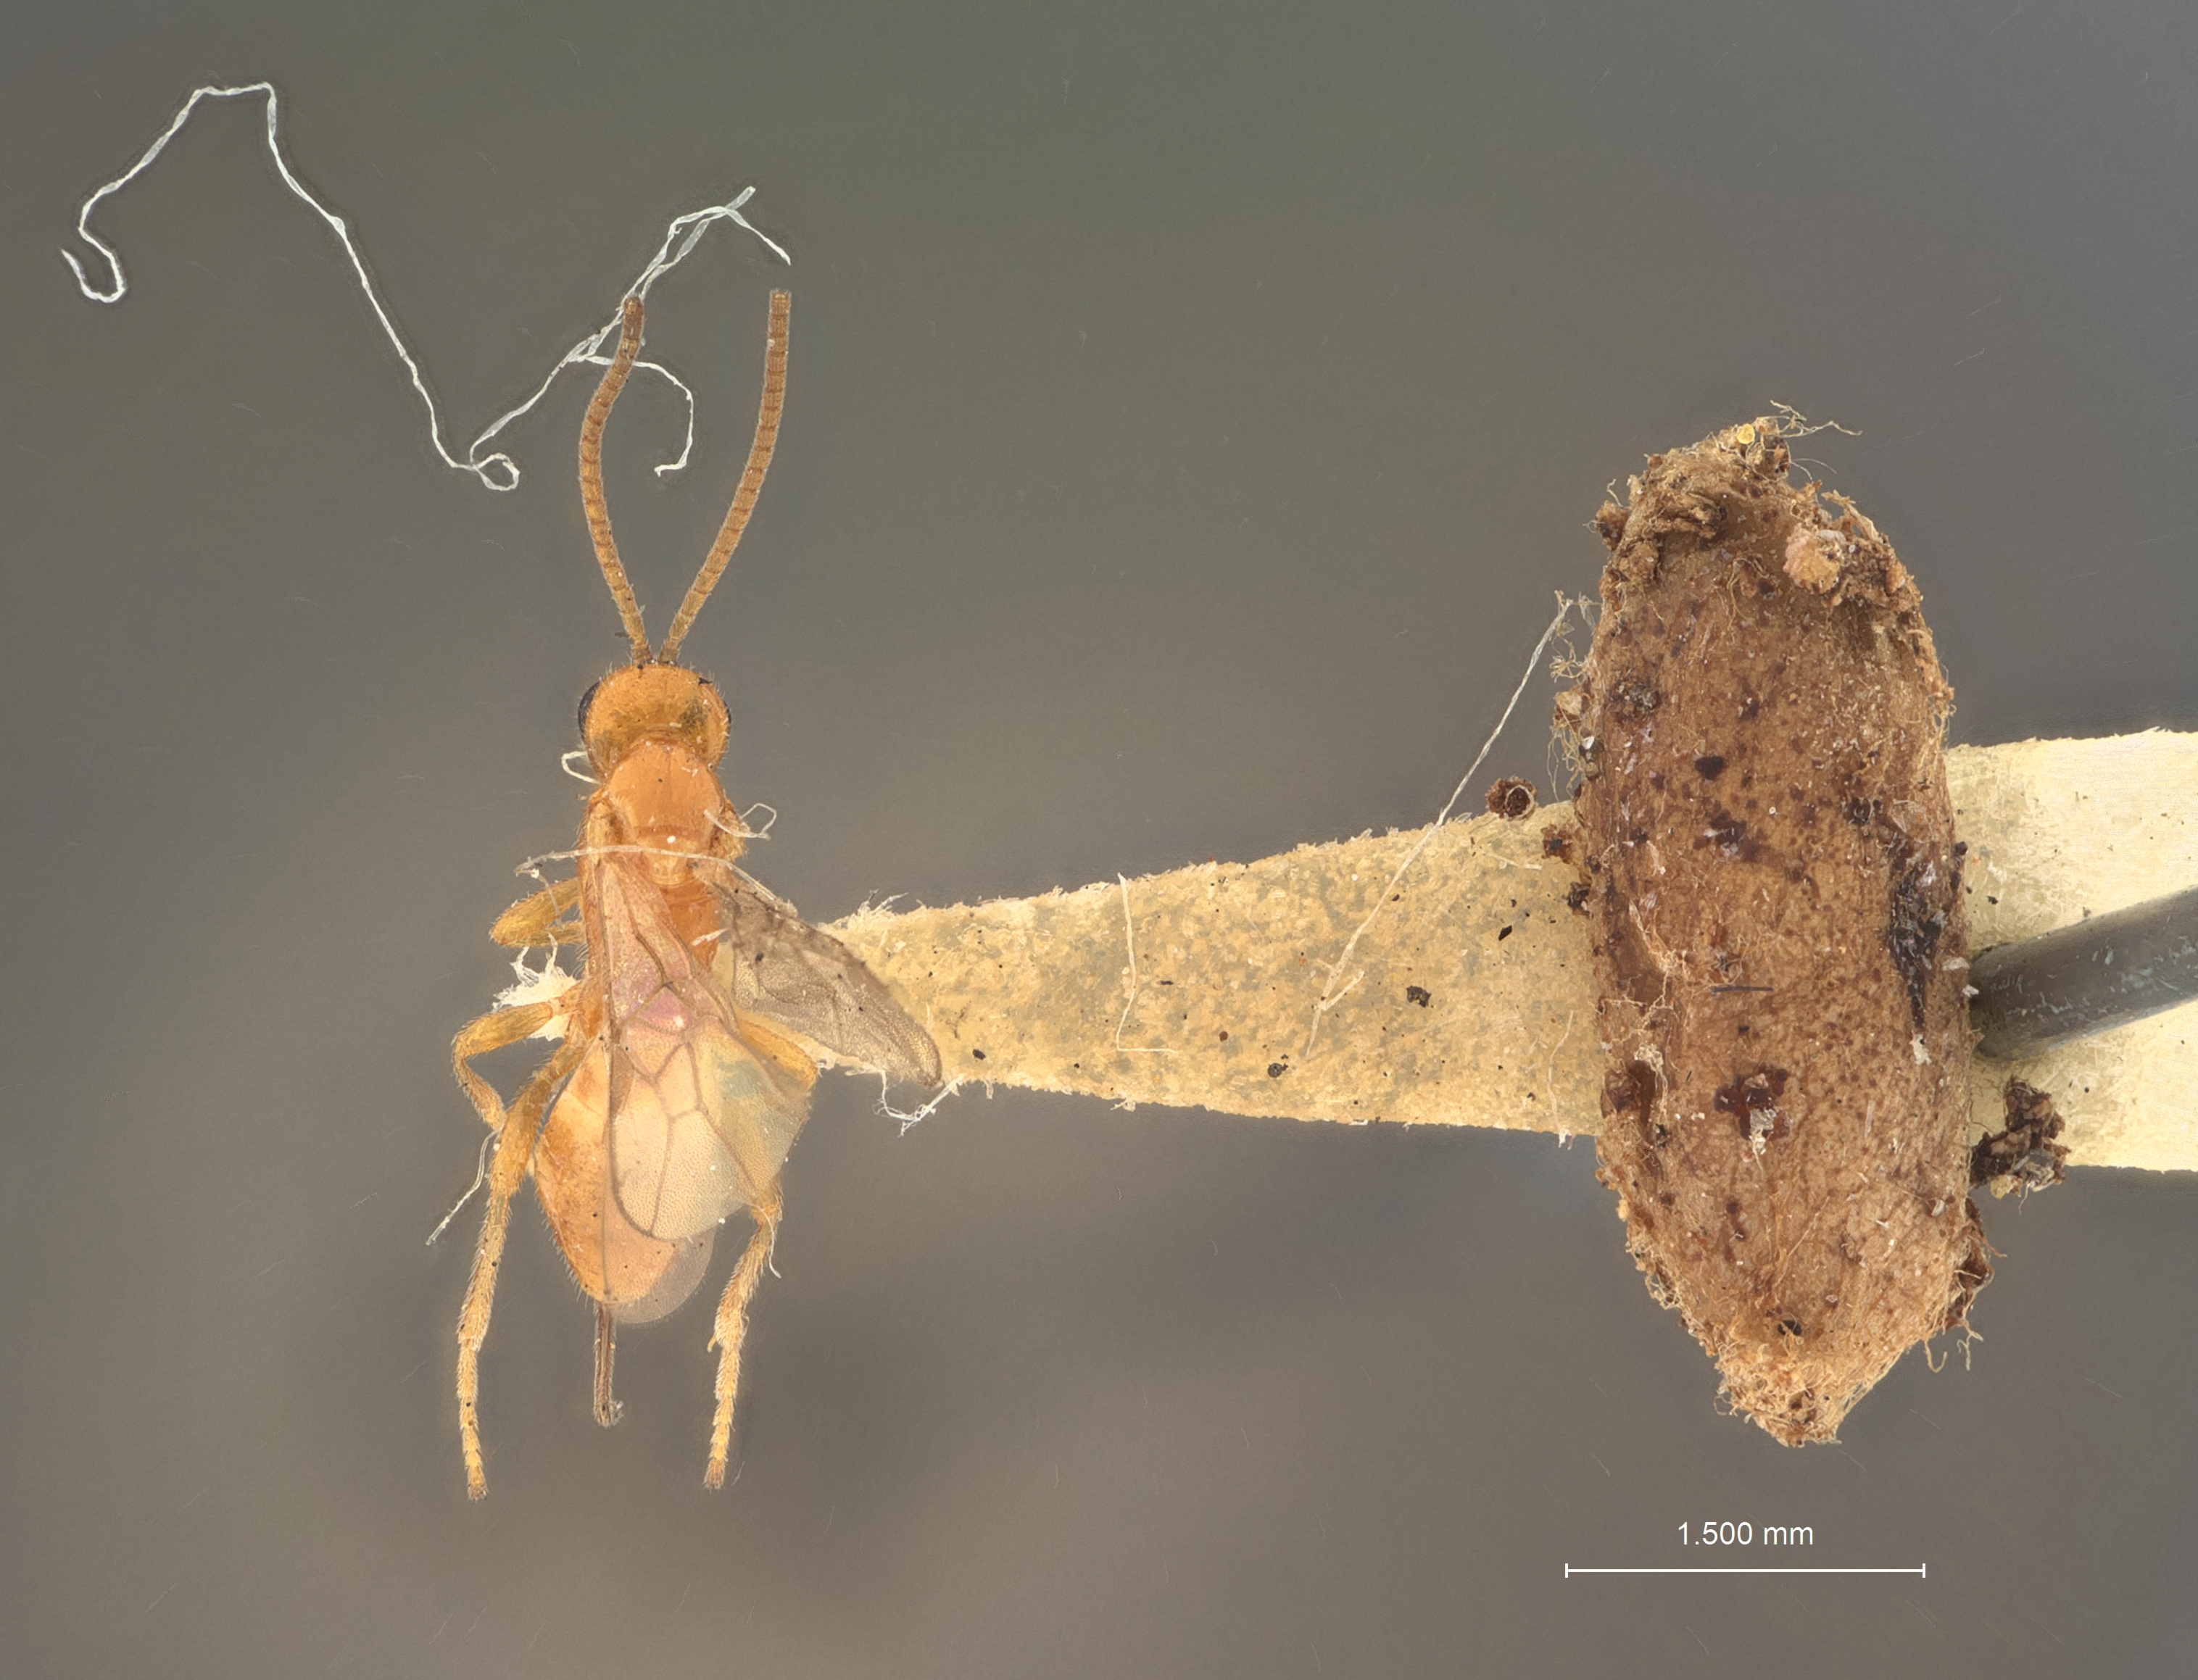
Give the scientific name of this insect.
Microbracon sphenophori
